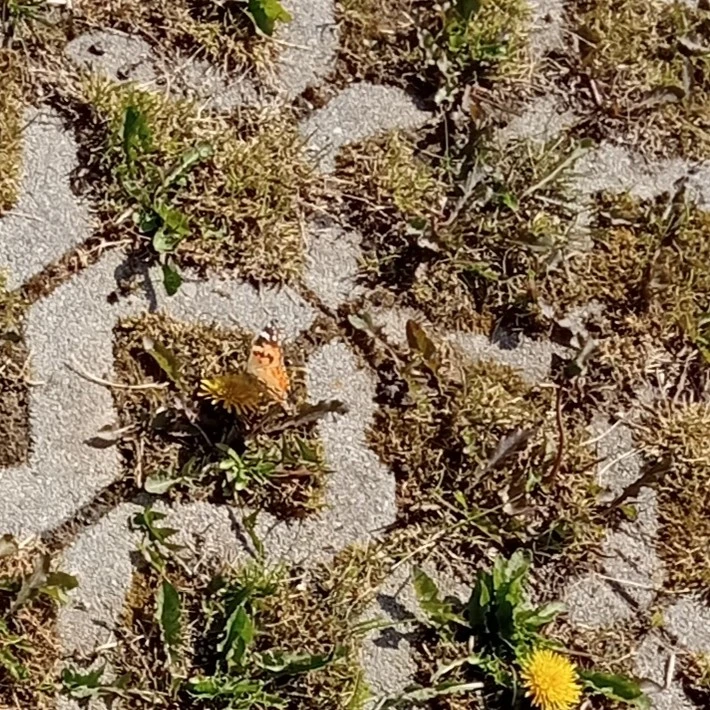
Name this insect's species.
Vanessa cardui
